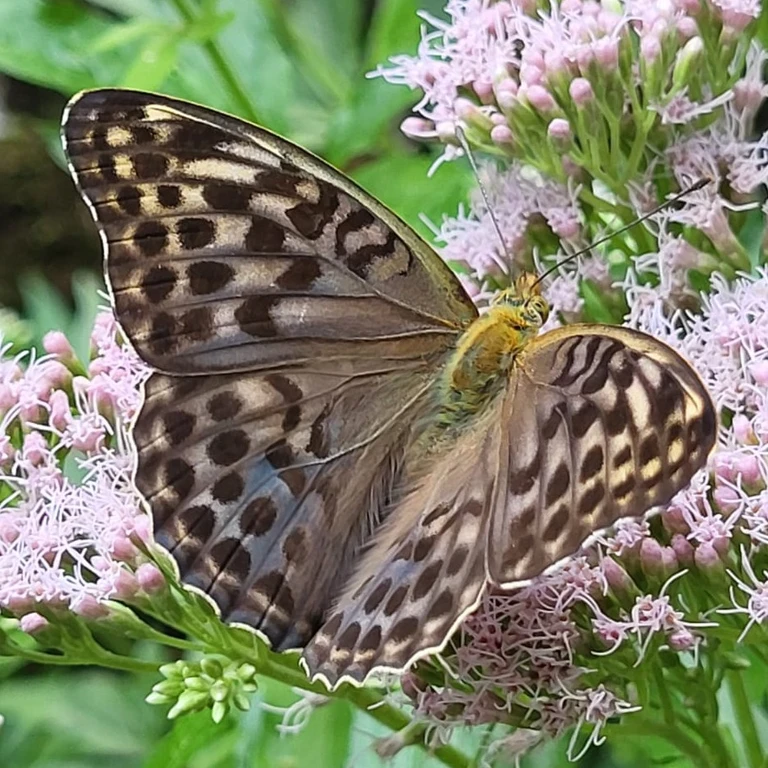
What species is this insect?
Argynnis paphia
